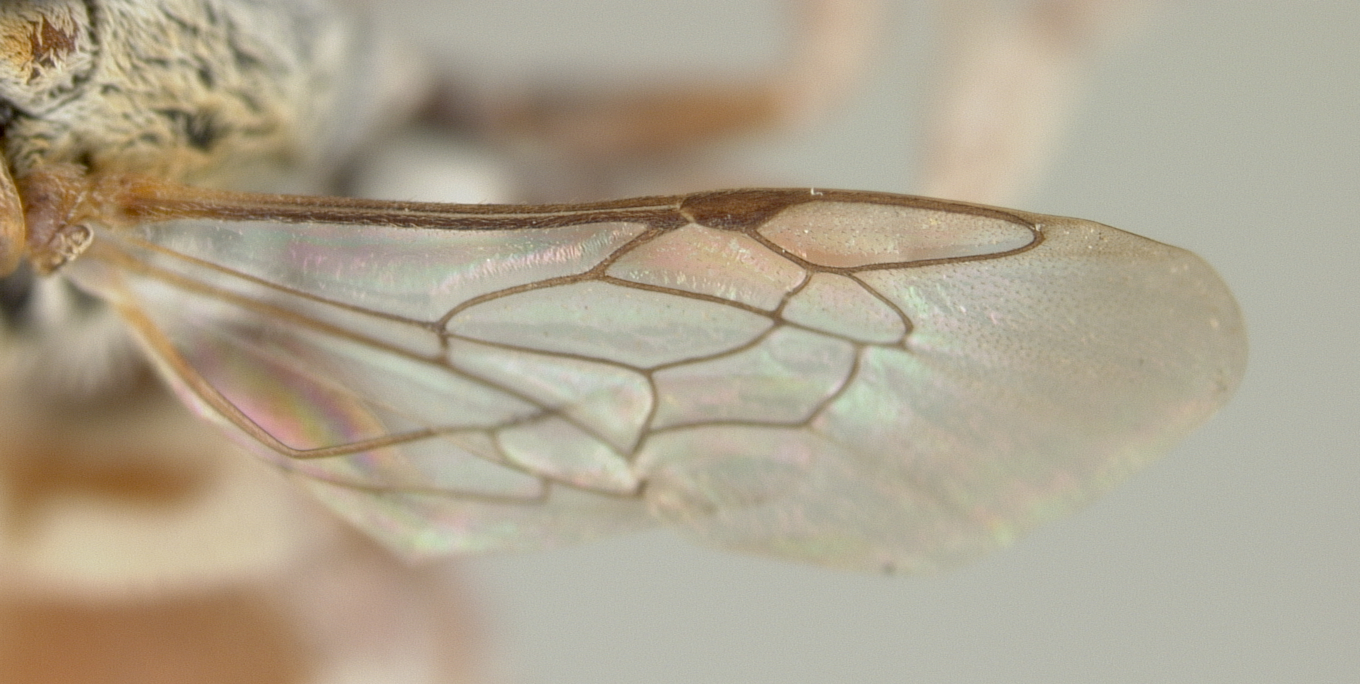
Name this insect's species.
Townsendiella pulchra
